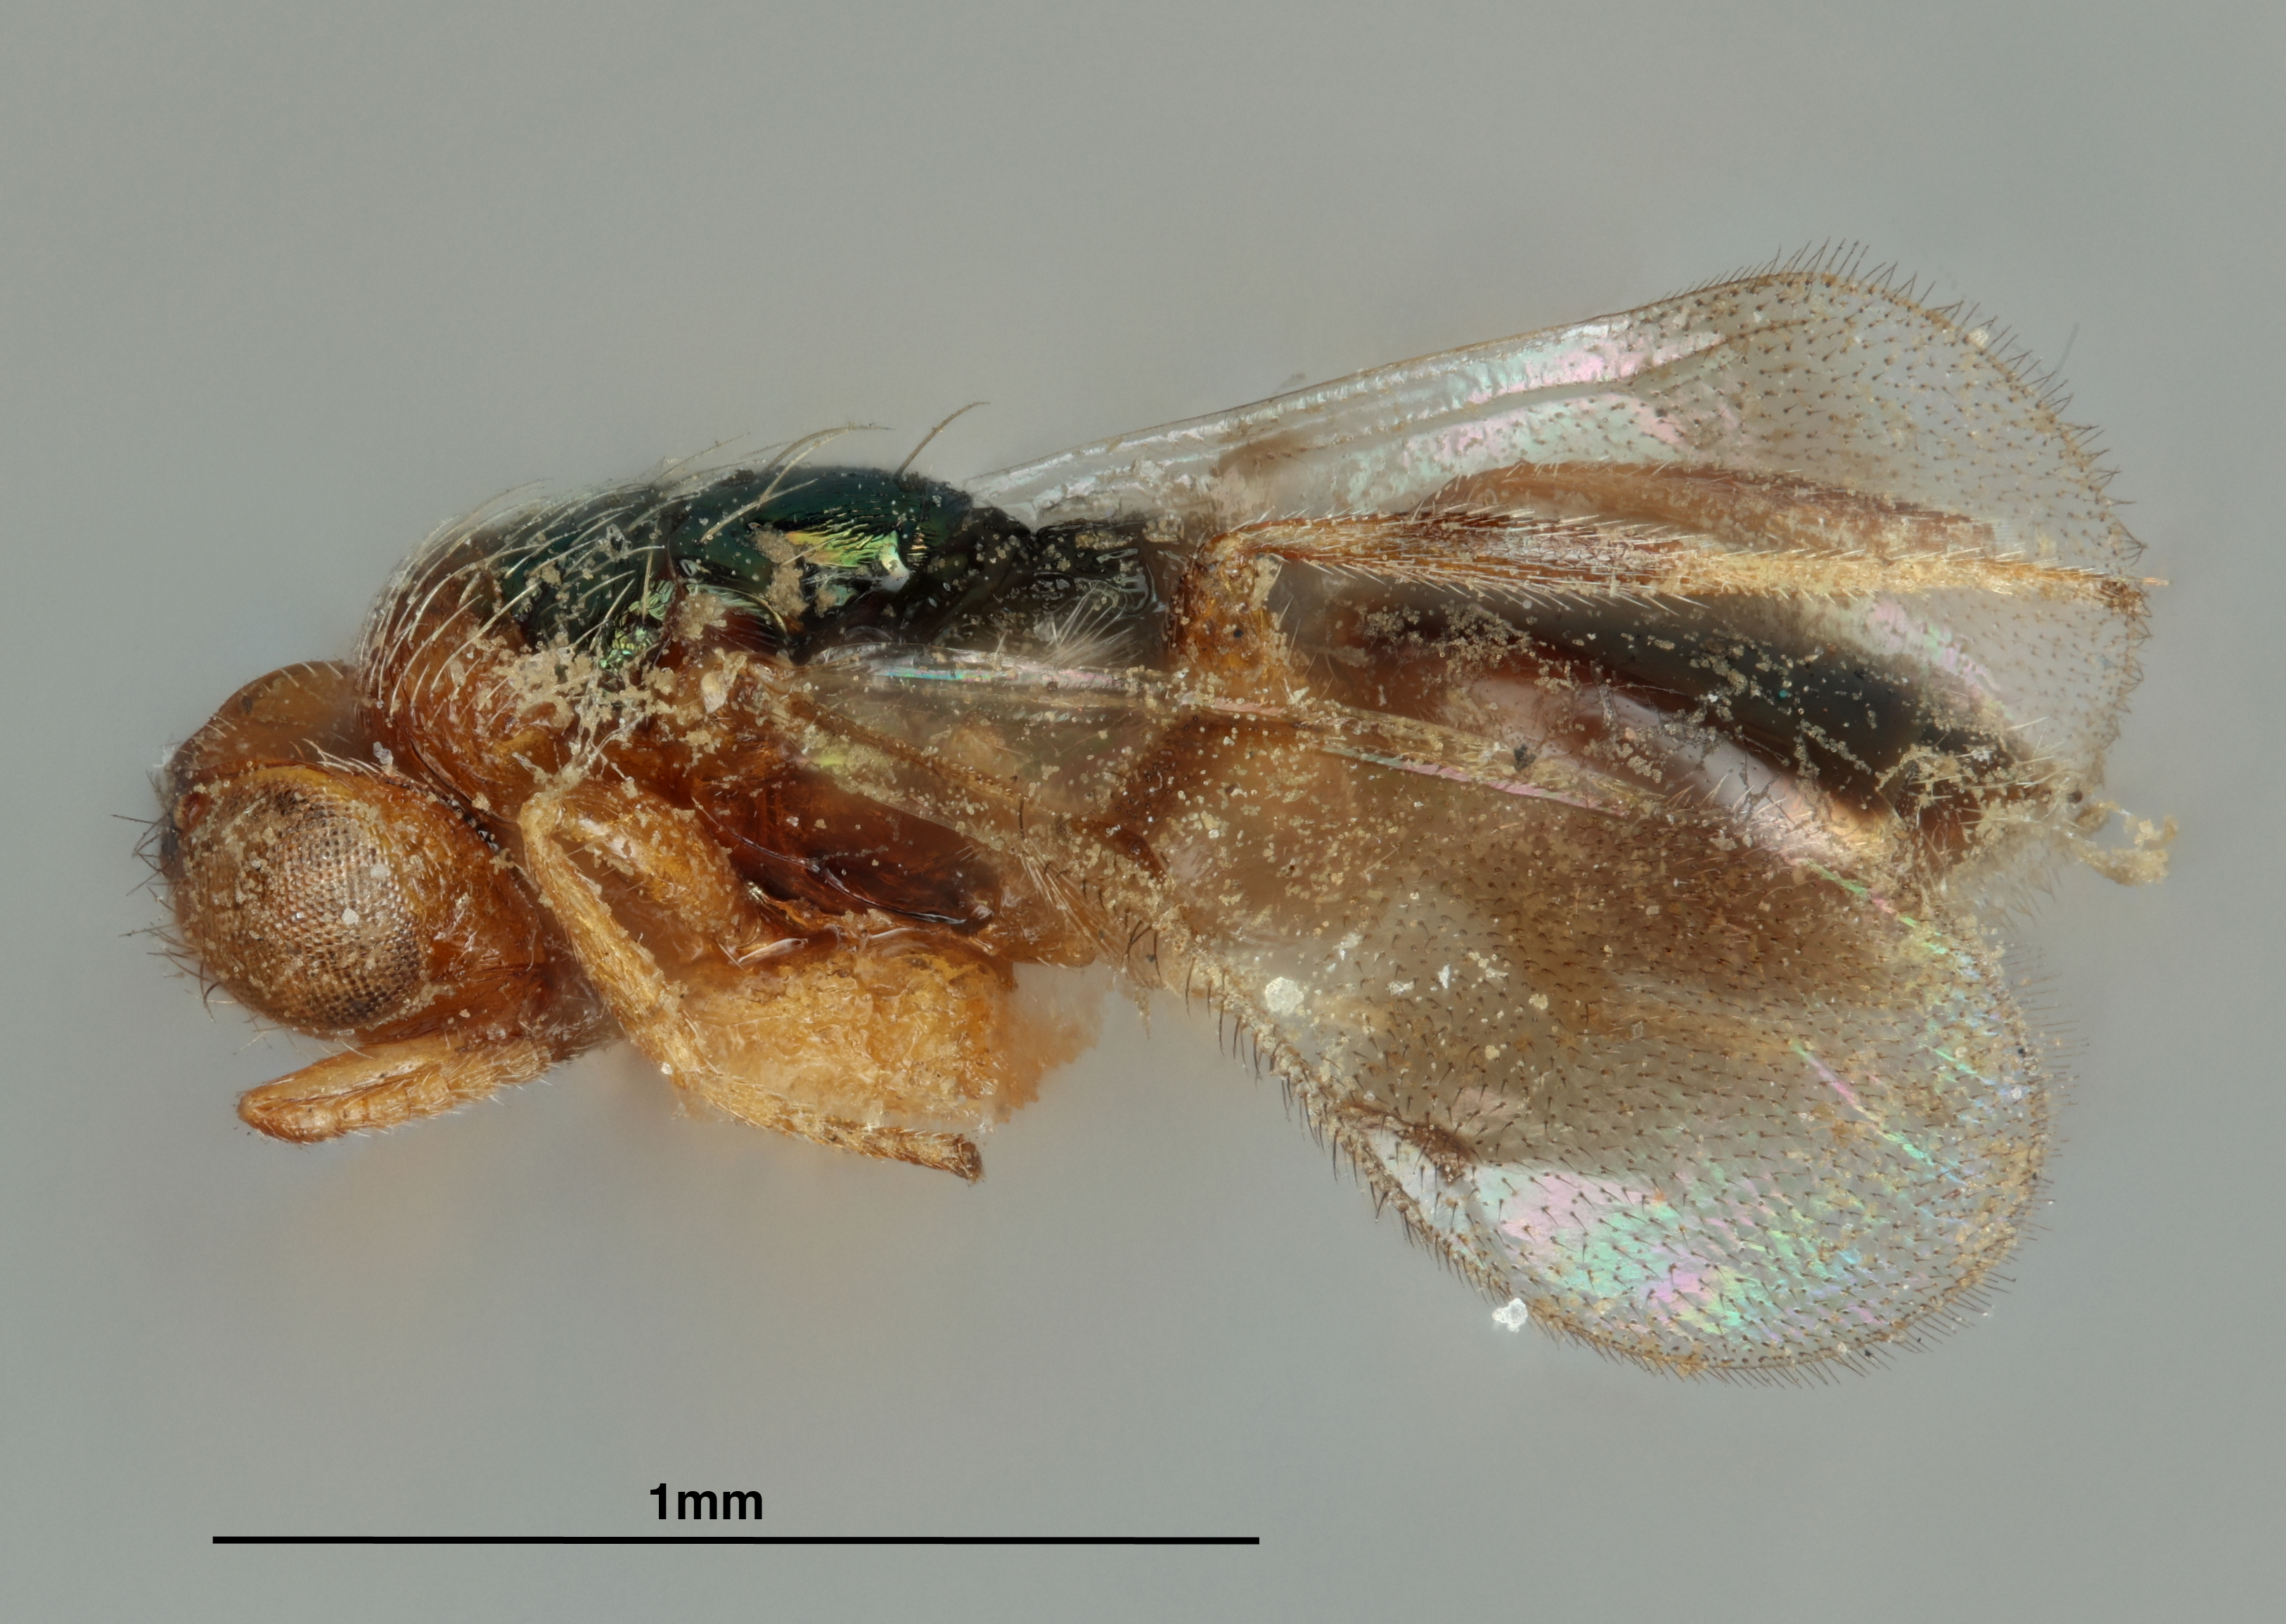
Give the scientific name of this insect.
Ophelosia viridithorax
